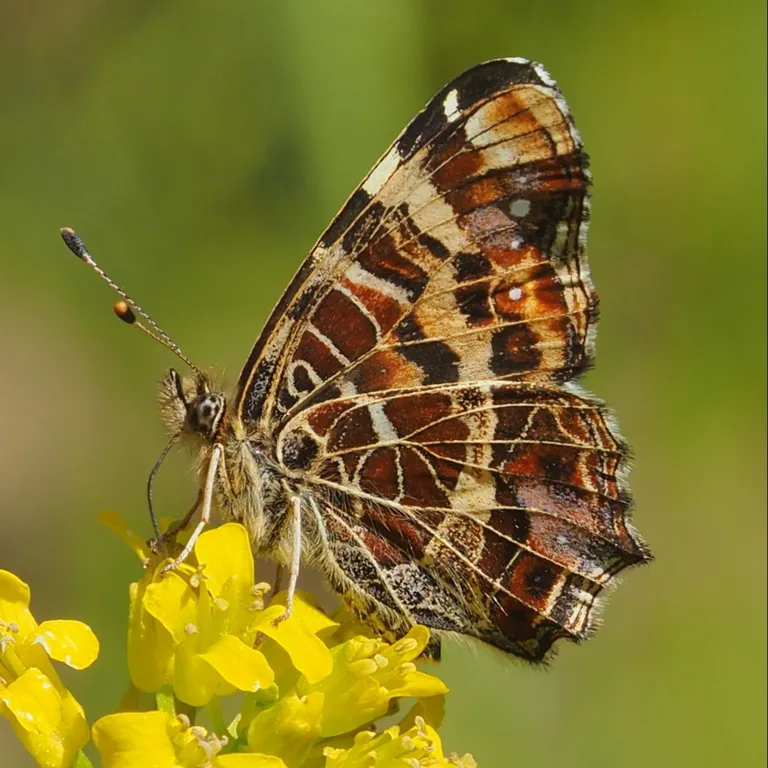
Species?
Araschnia levana
